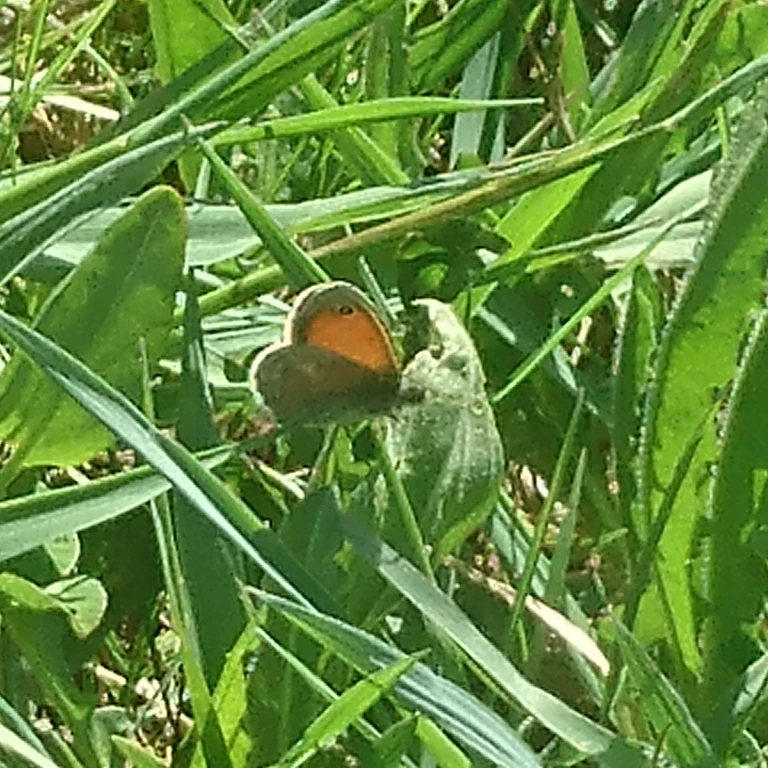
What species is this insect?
Coenonympha pamphilus
